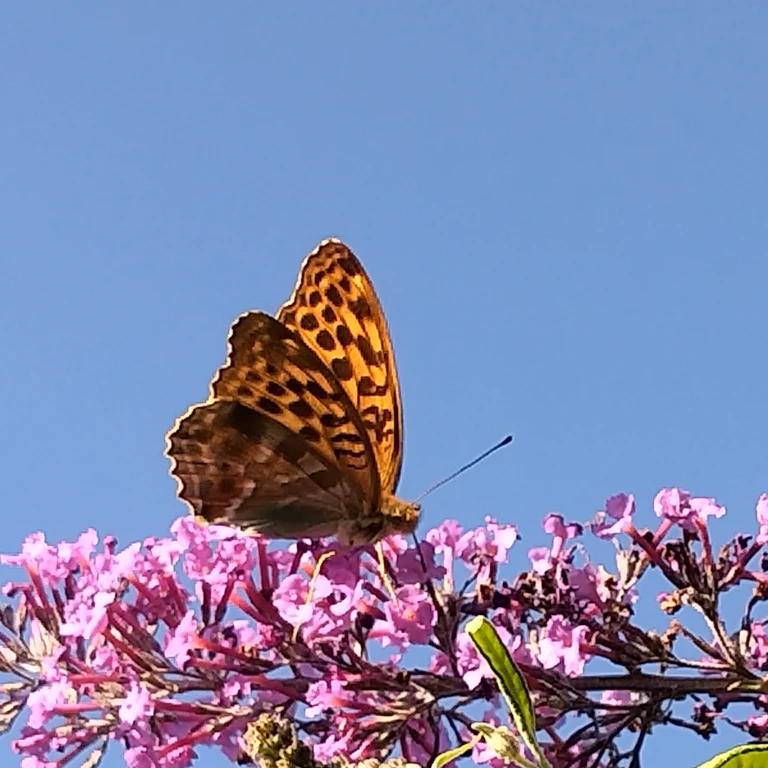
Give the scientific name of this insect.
Argynnis paphia
